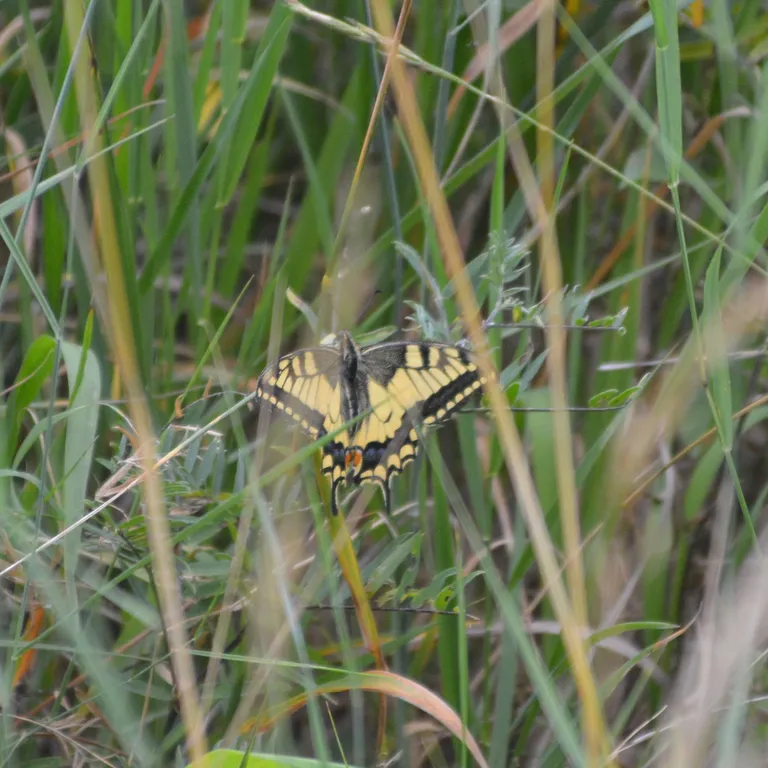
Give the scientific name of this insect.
Papilio machaon
